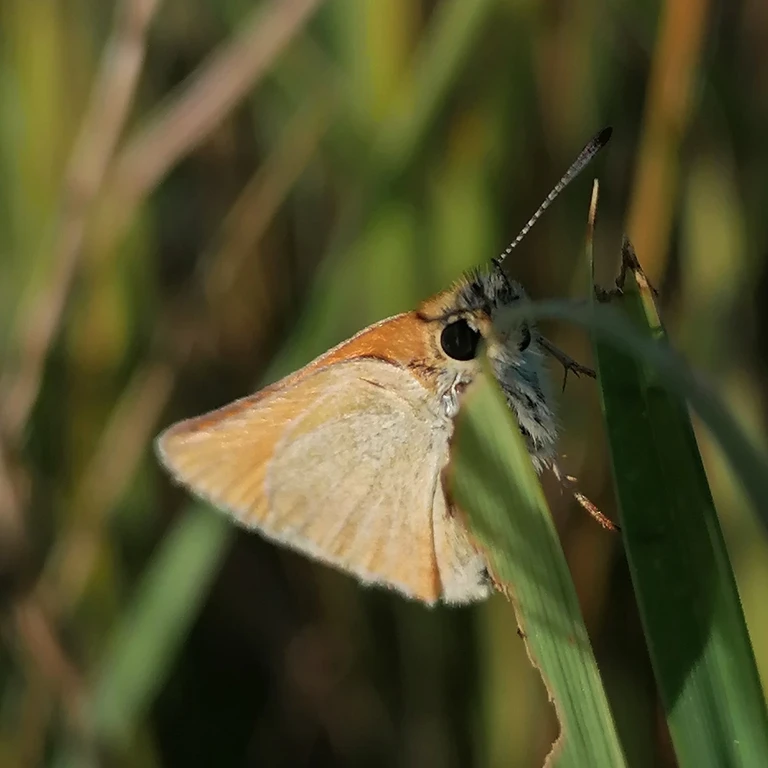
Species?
Thymelicus lineola
